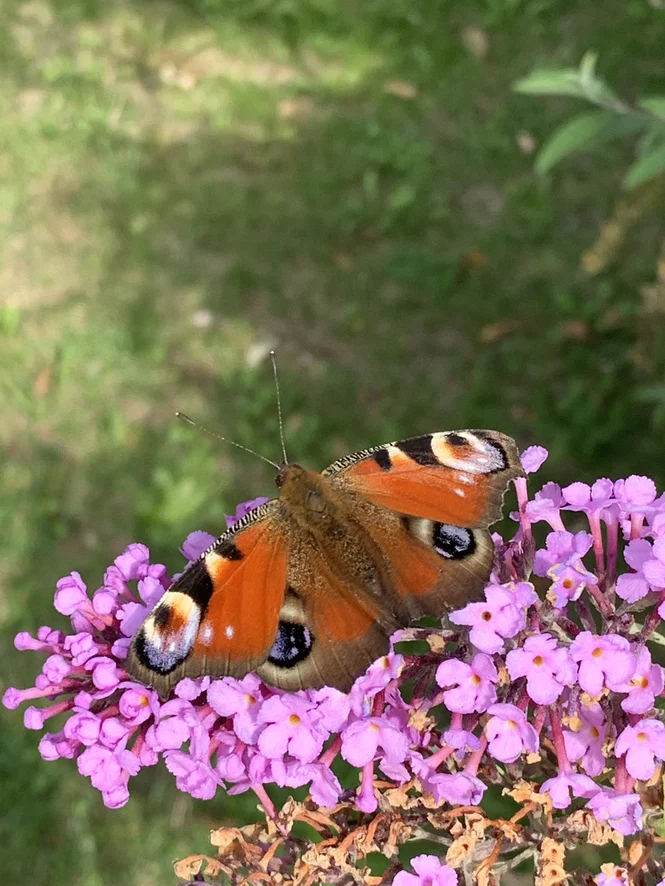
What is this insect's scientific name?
Aglais io
